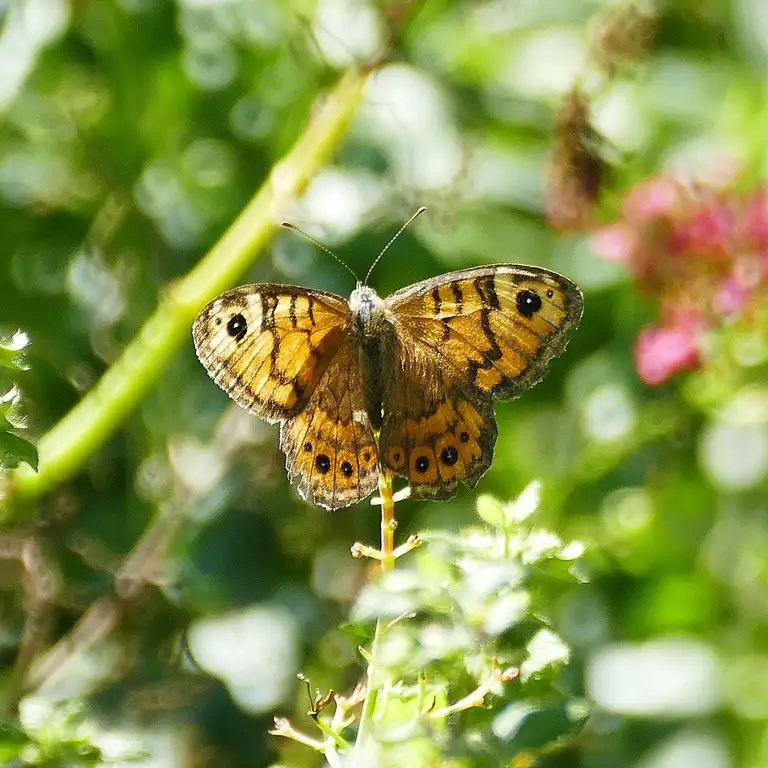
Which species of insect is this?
Lasiommata megera (also Pararge megera)
